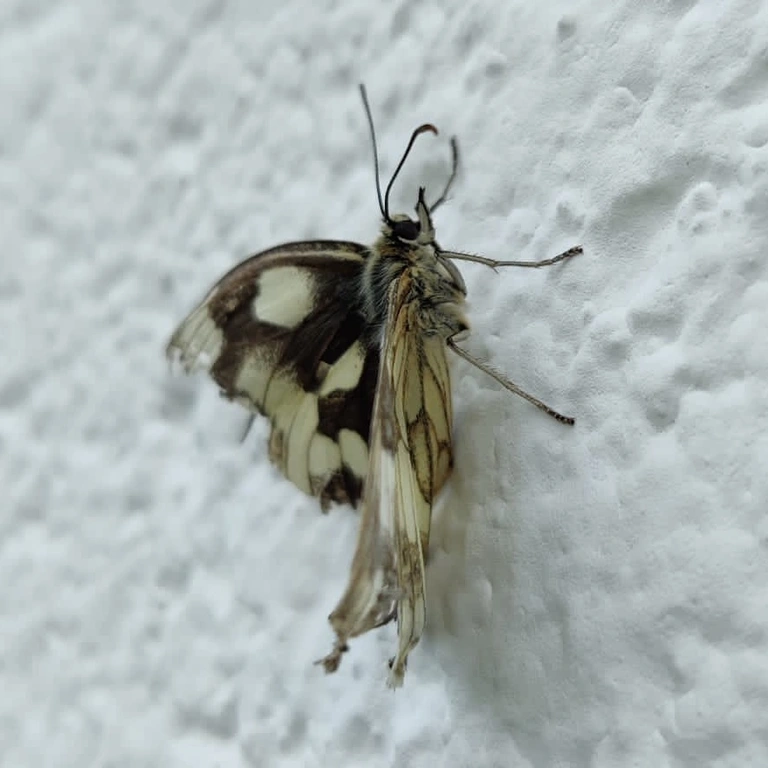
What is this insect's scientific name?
Melanargia galathea
